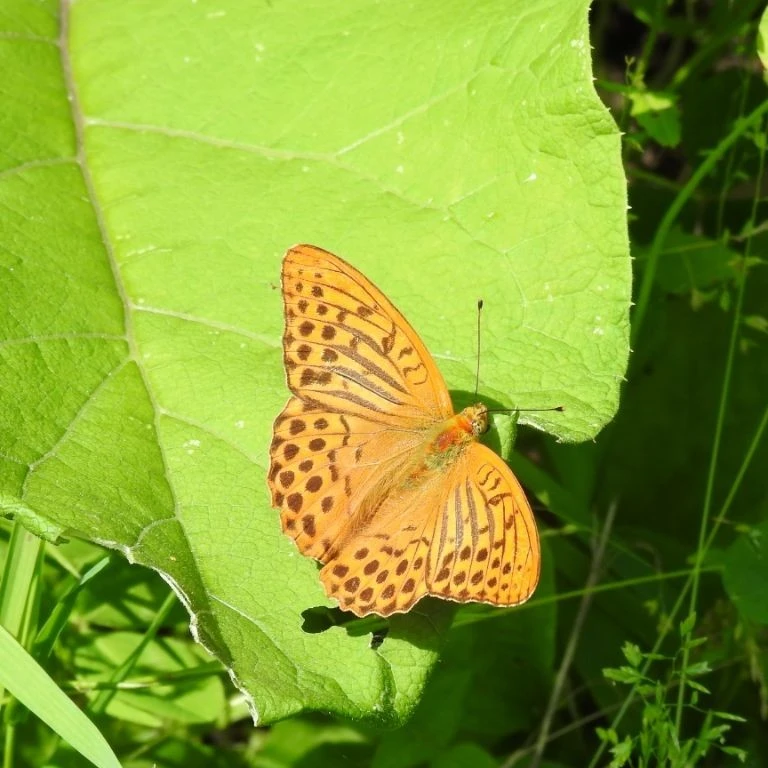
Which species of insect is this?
Argynnis paphia
